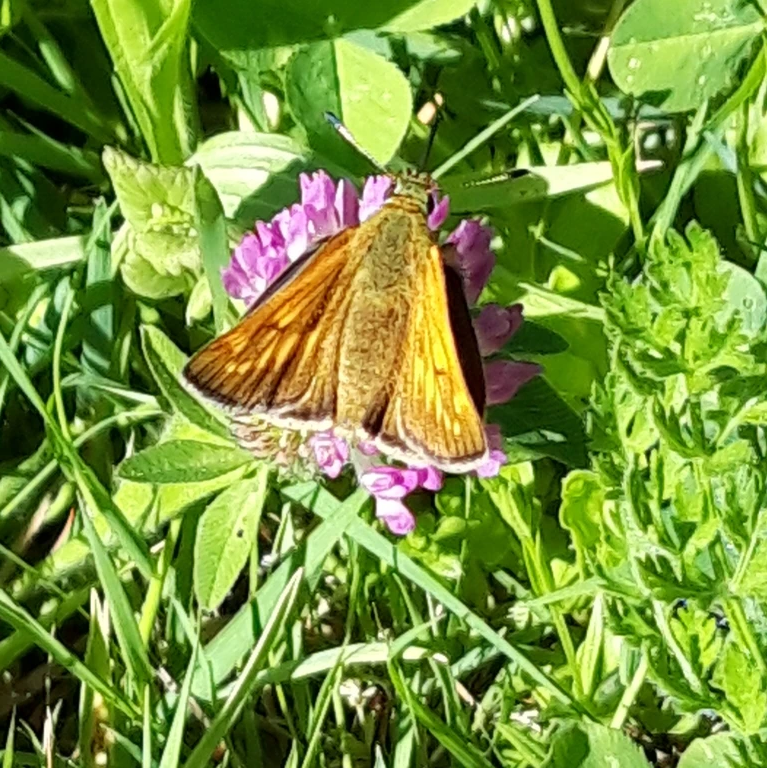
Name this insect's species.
Ochlodes sylvanus (also Ochlodes venata)
